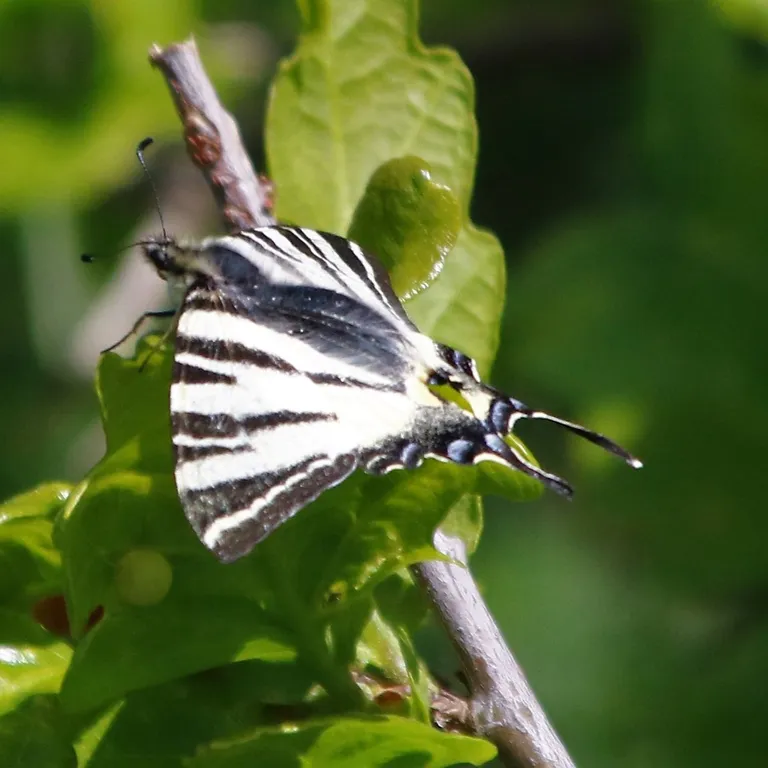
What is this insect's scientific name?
Iphiclides podalirius
